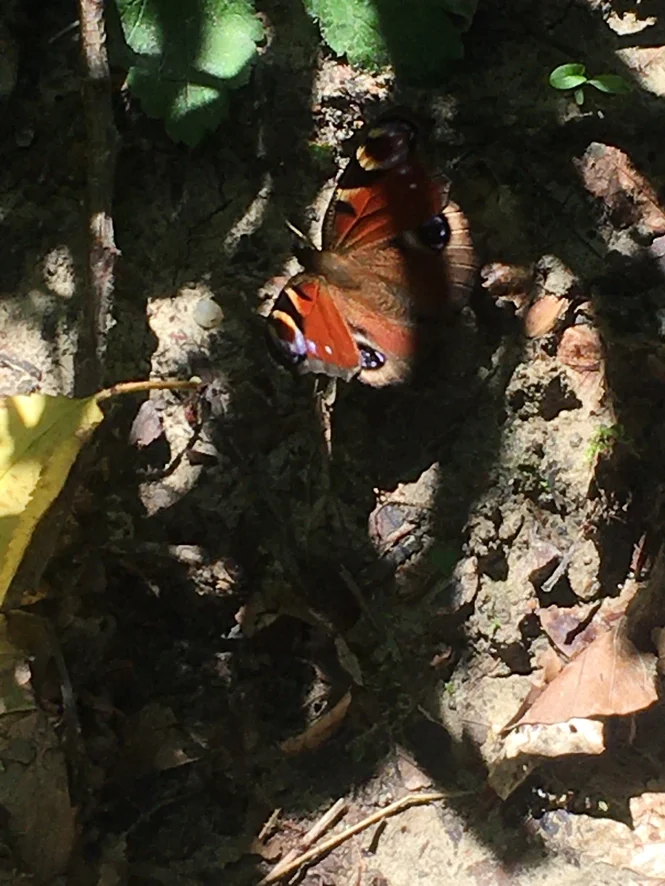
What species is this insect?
Aglais io
